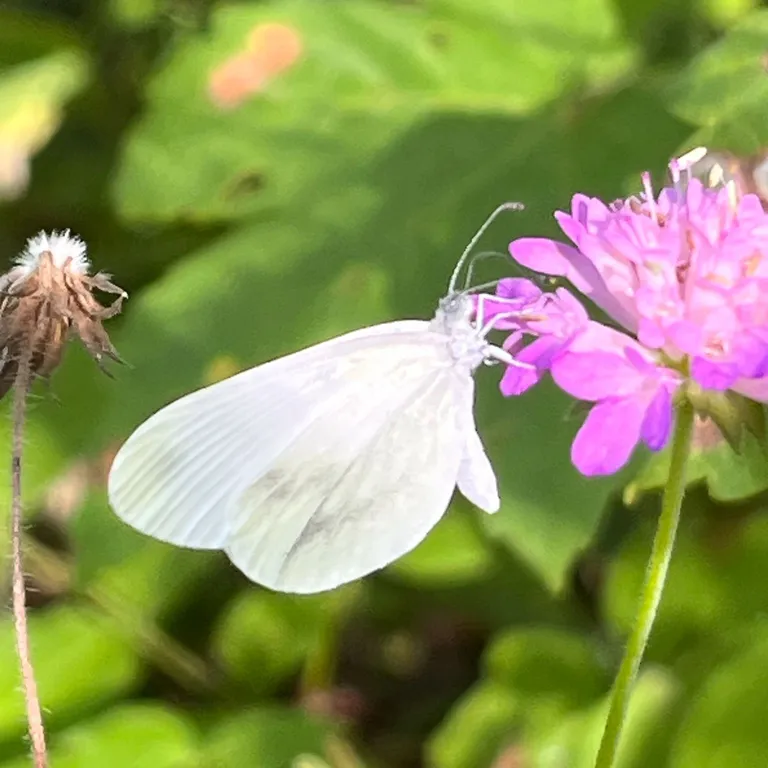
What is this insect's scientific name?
Leptidea sinapis/juvernica
